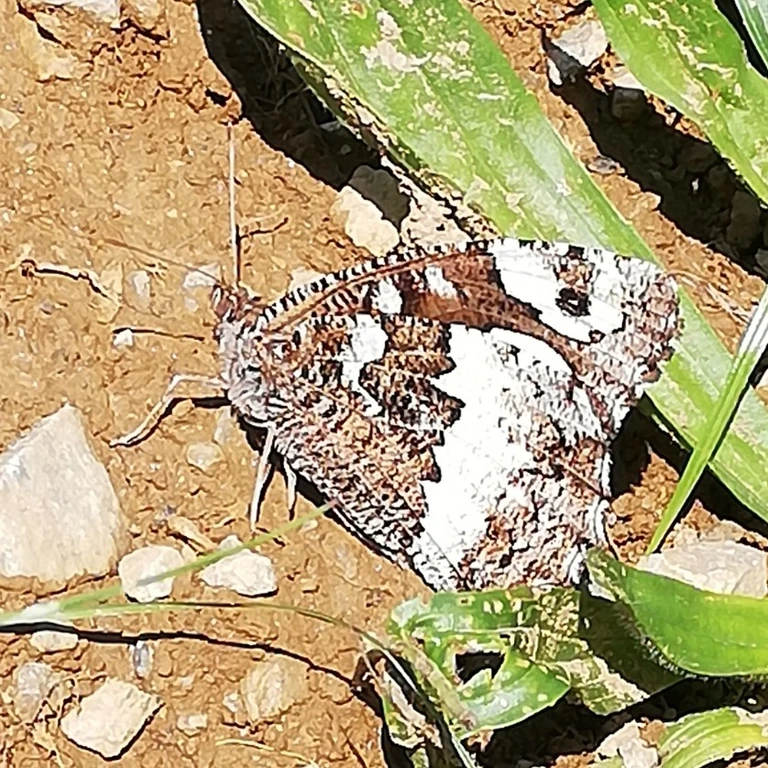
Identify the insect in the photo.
Brintesia circe
